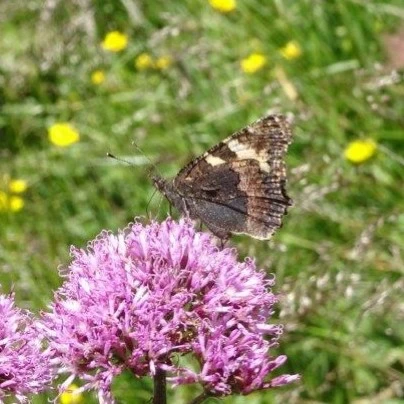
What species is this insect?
Aglais urticae
